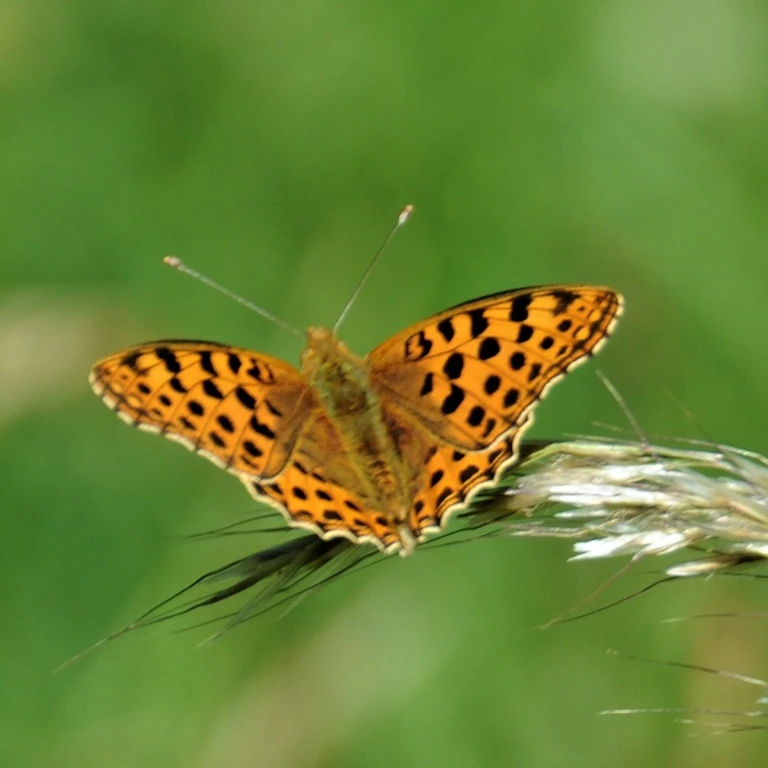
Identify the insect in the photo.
Issoria lathonia
